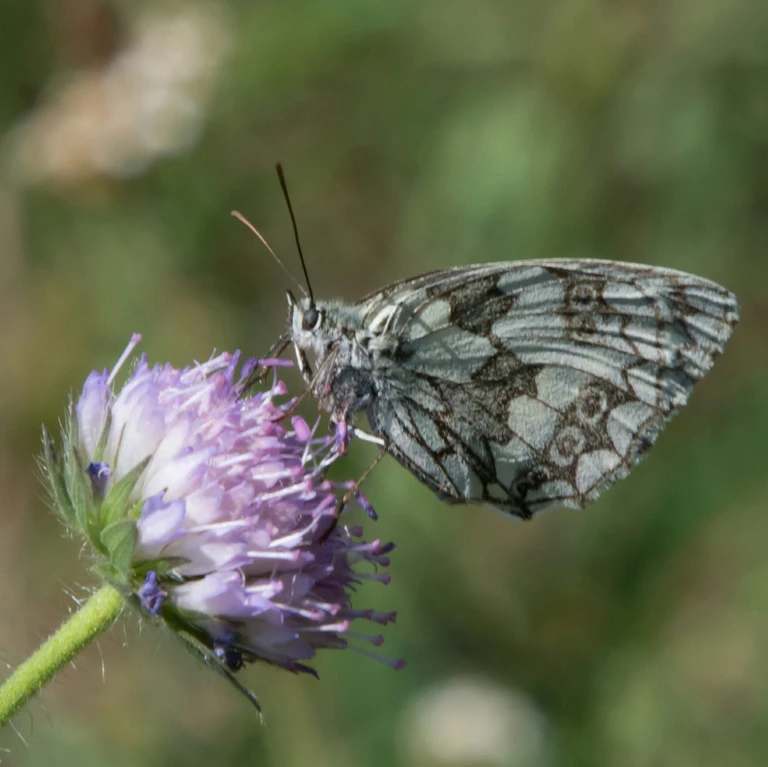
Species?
Melanargia galathea
